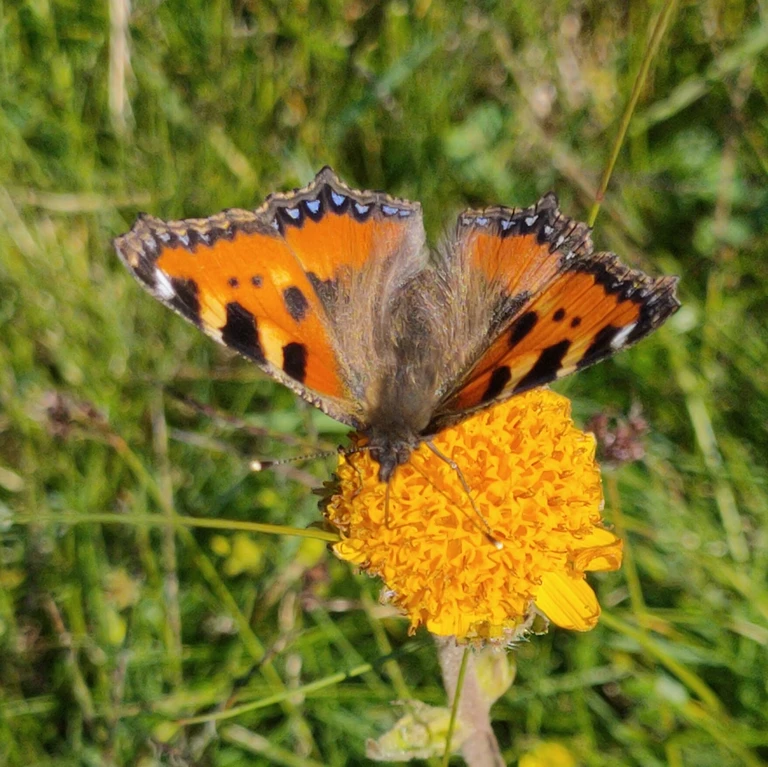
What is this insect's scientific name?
Aglais urticae
